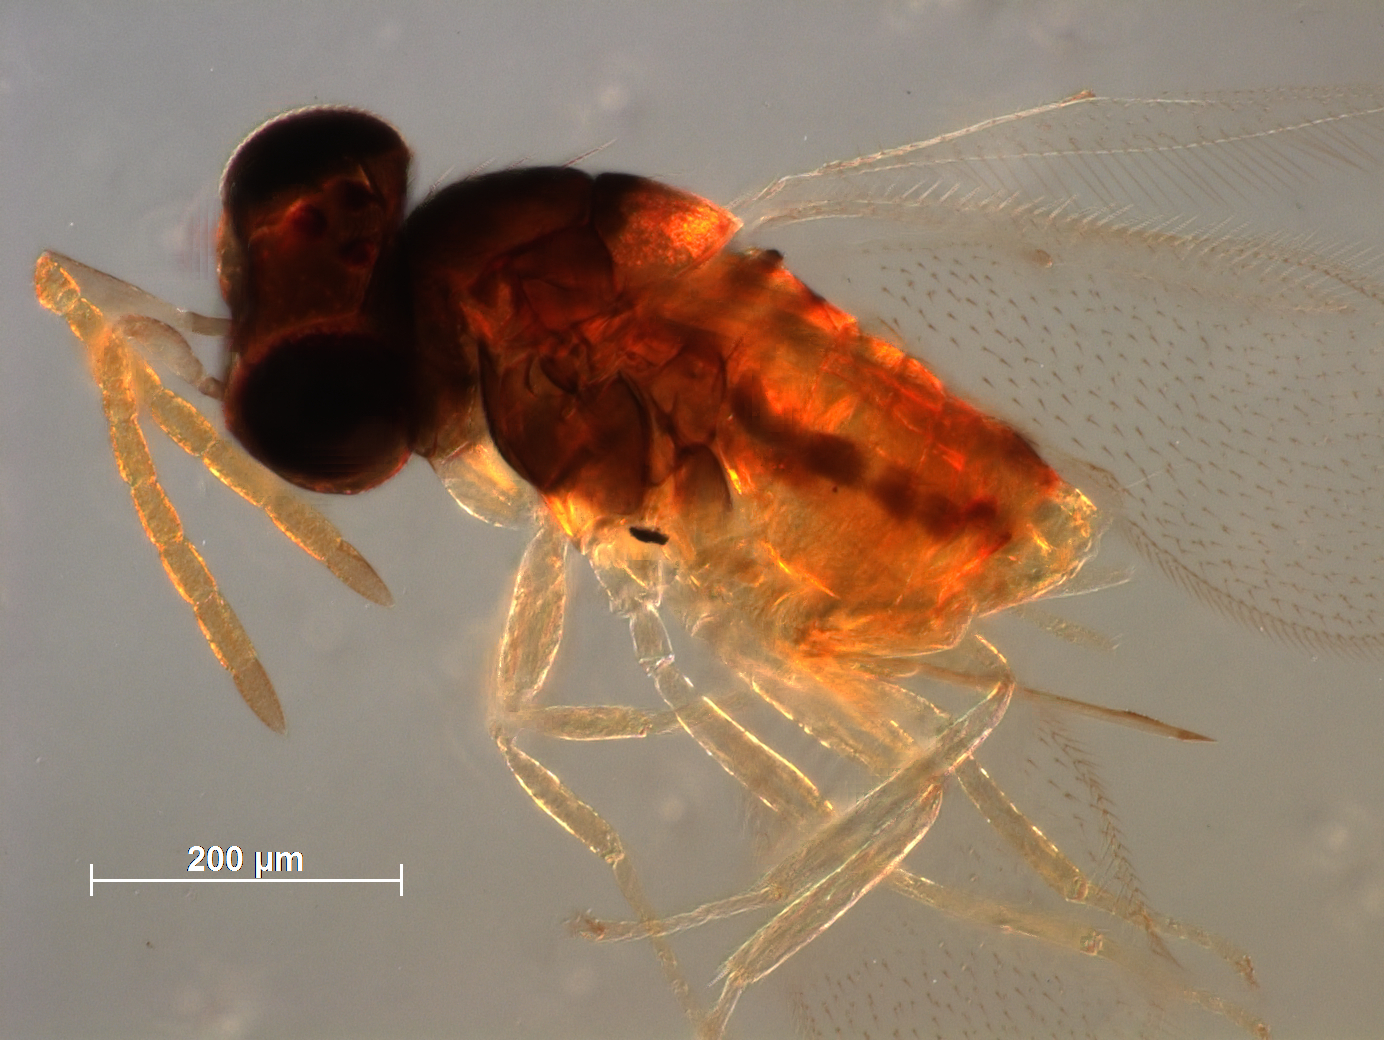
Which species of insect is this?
Encarsia variegata
